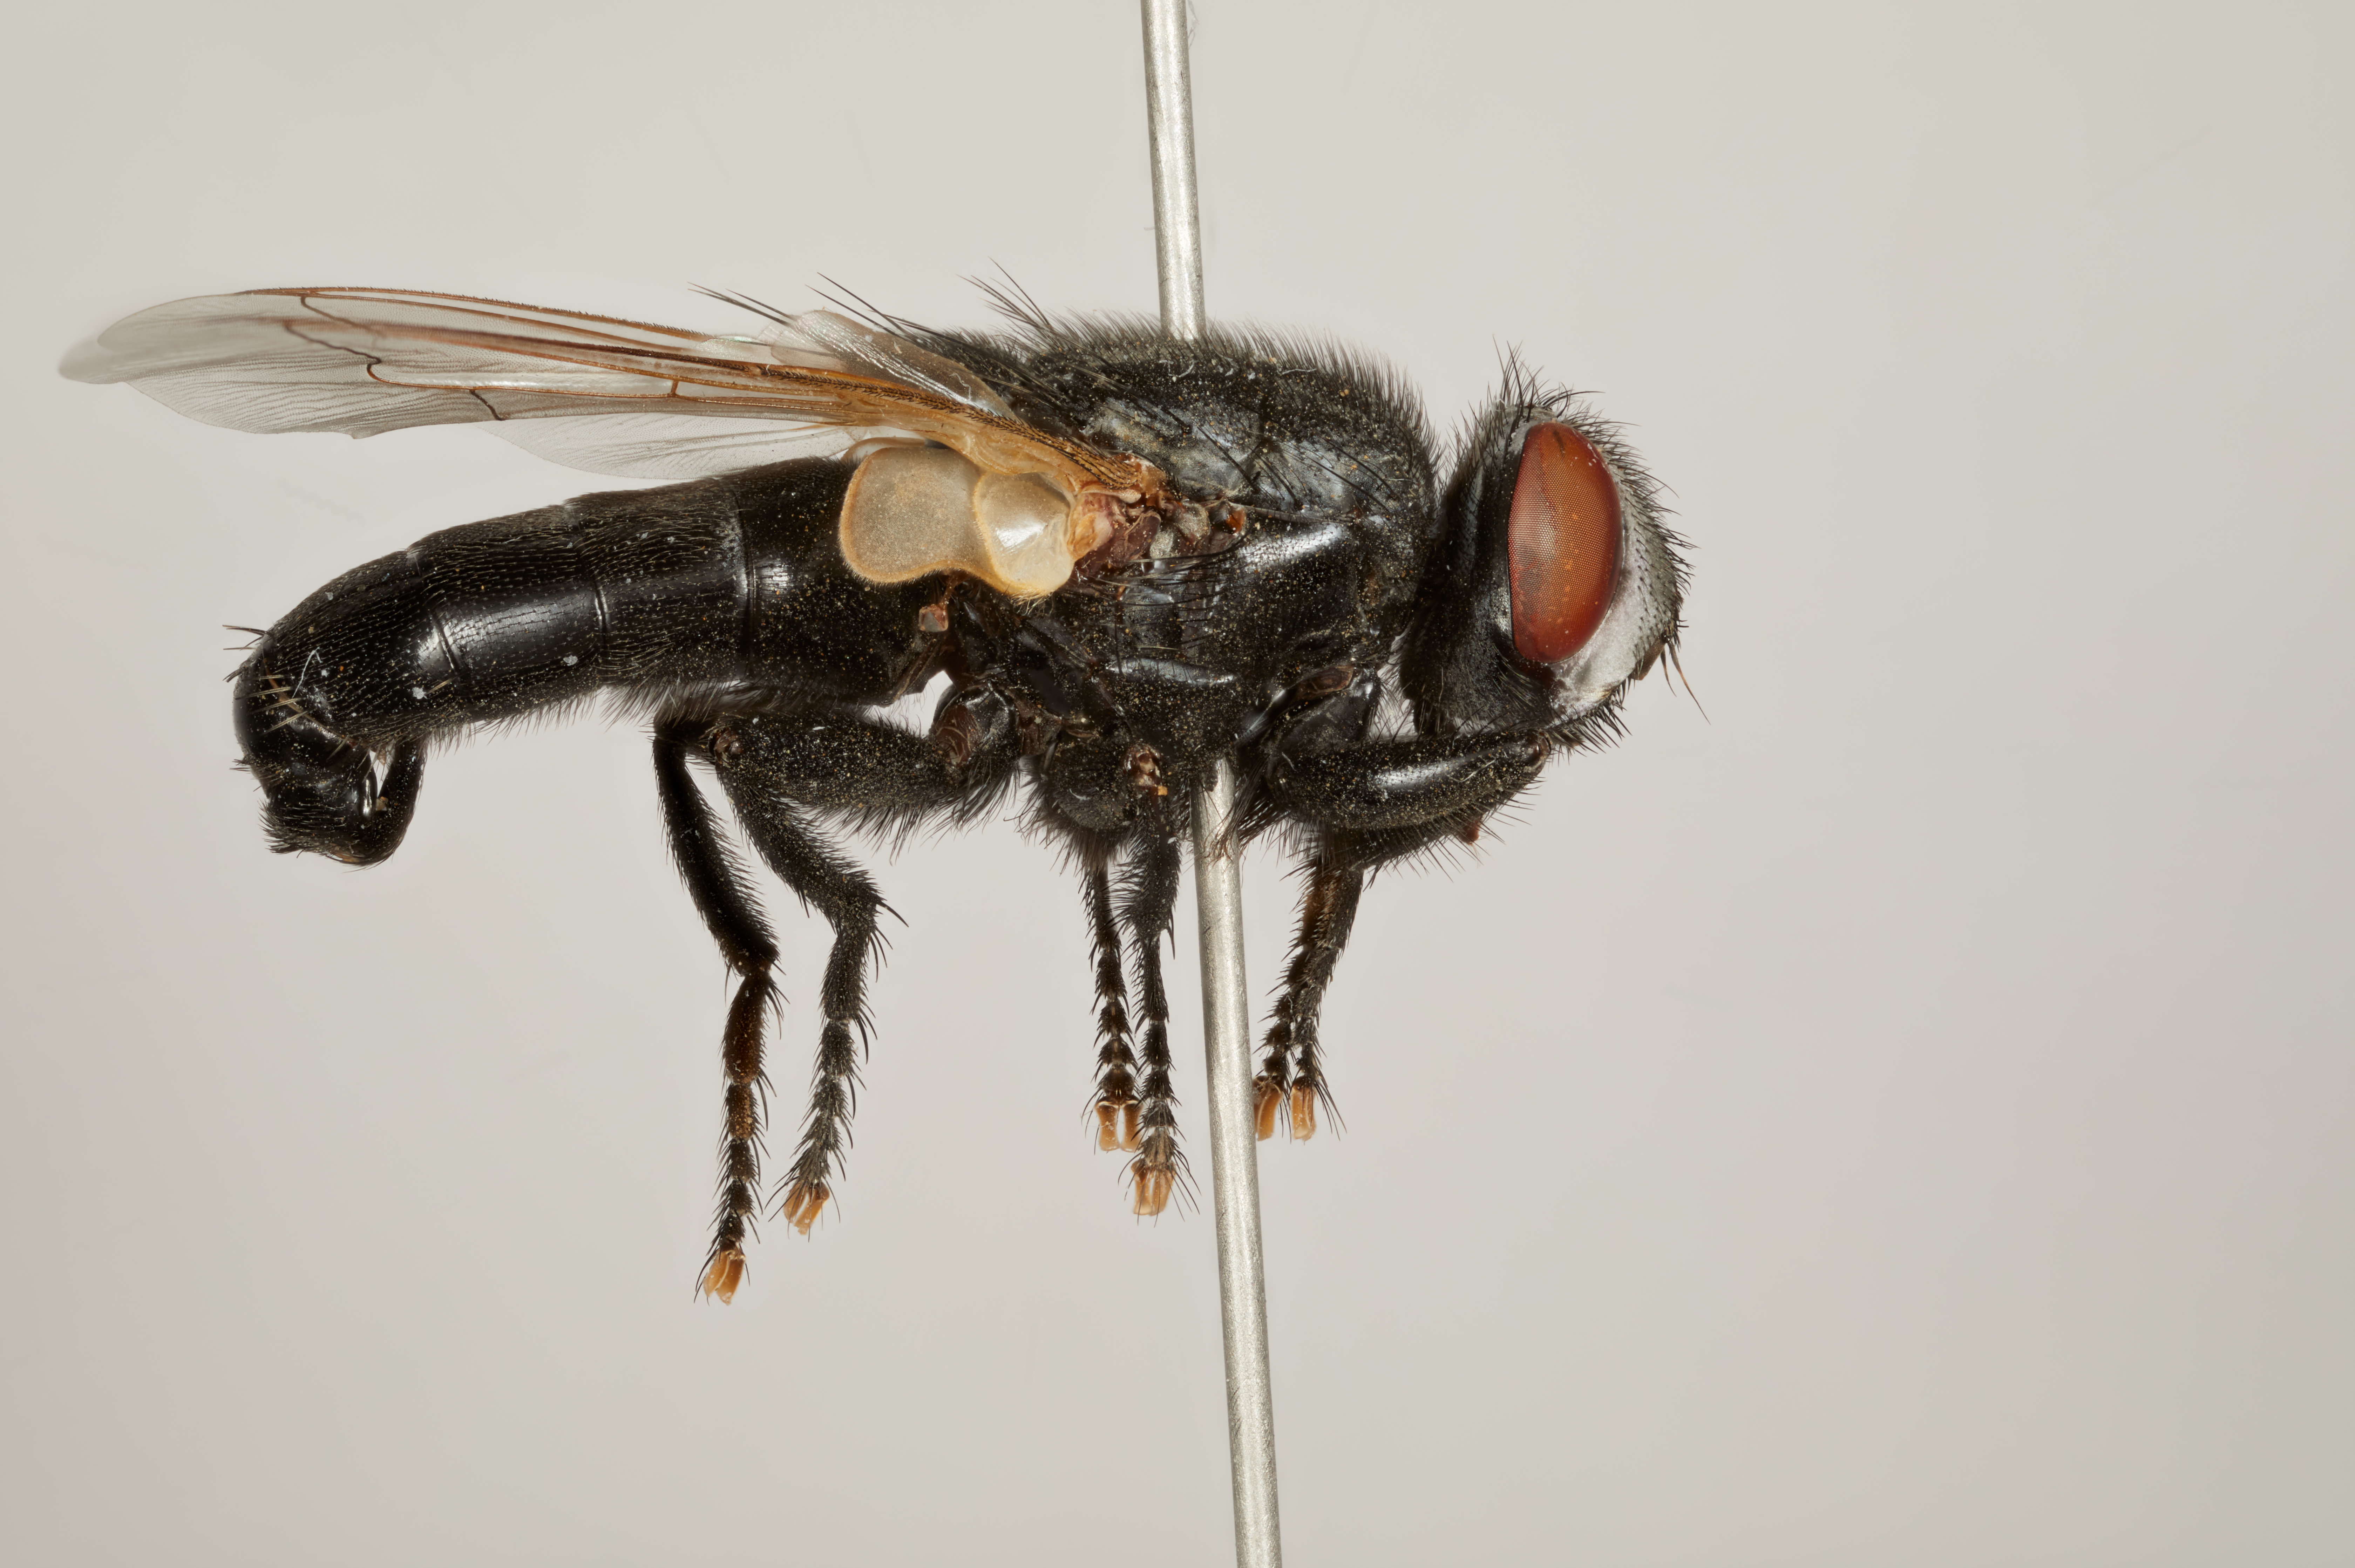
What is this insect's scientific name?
Khowaba atrox
